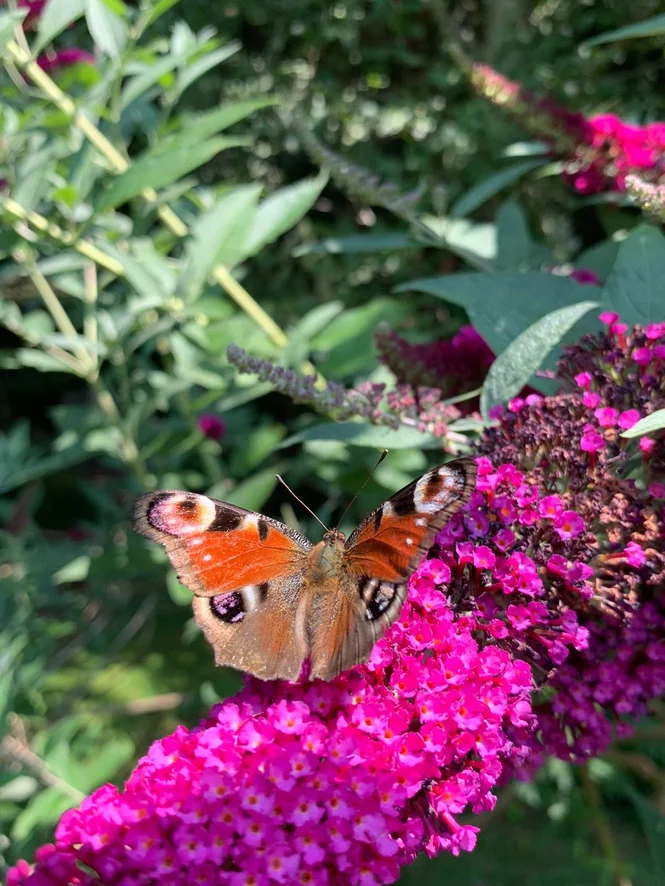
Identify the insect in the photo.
Aglais io
